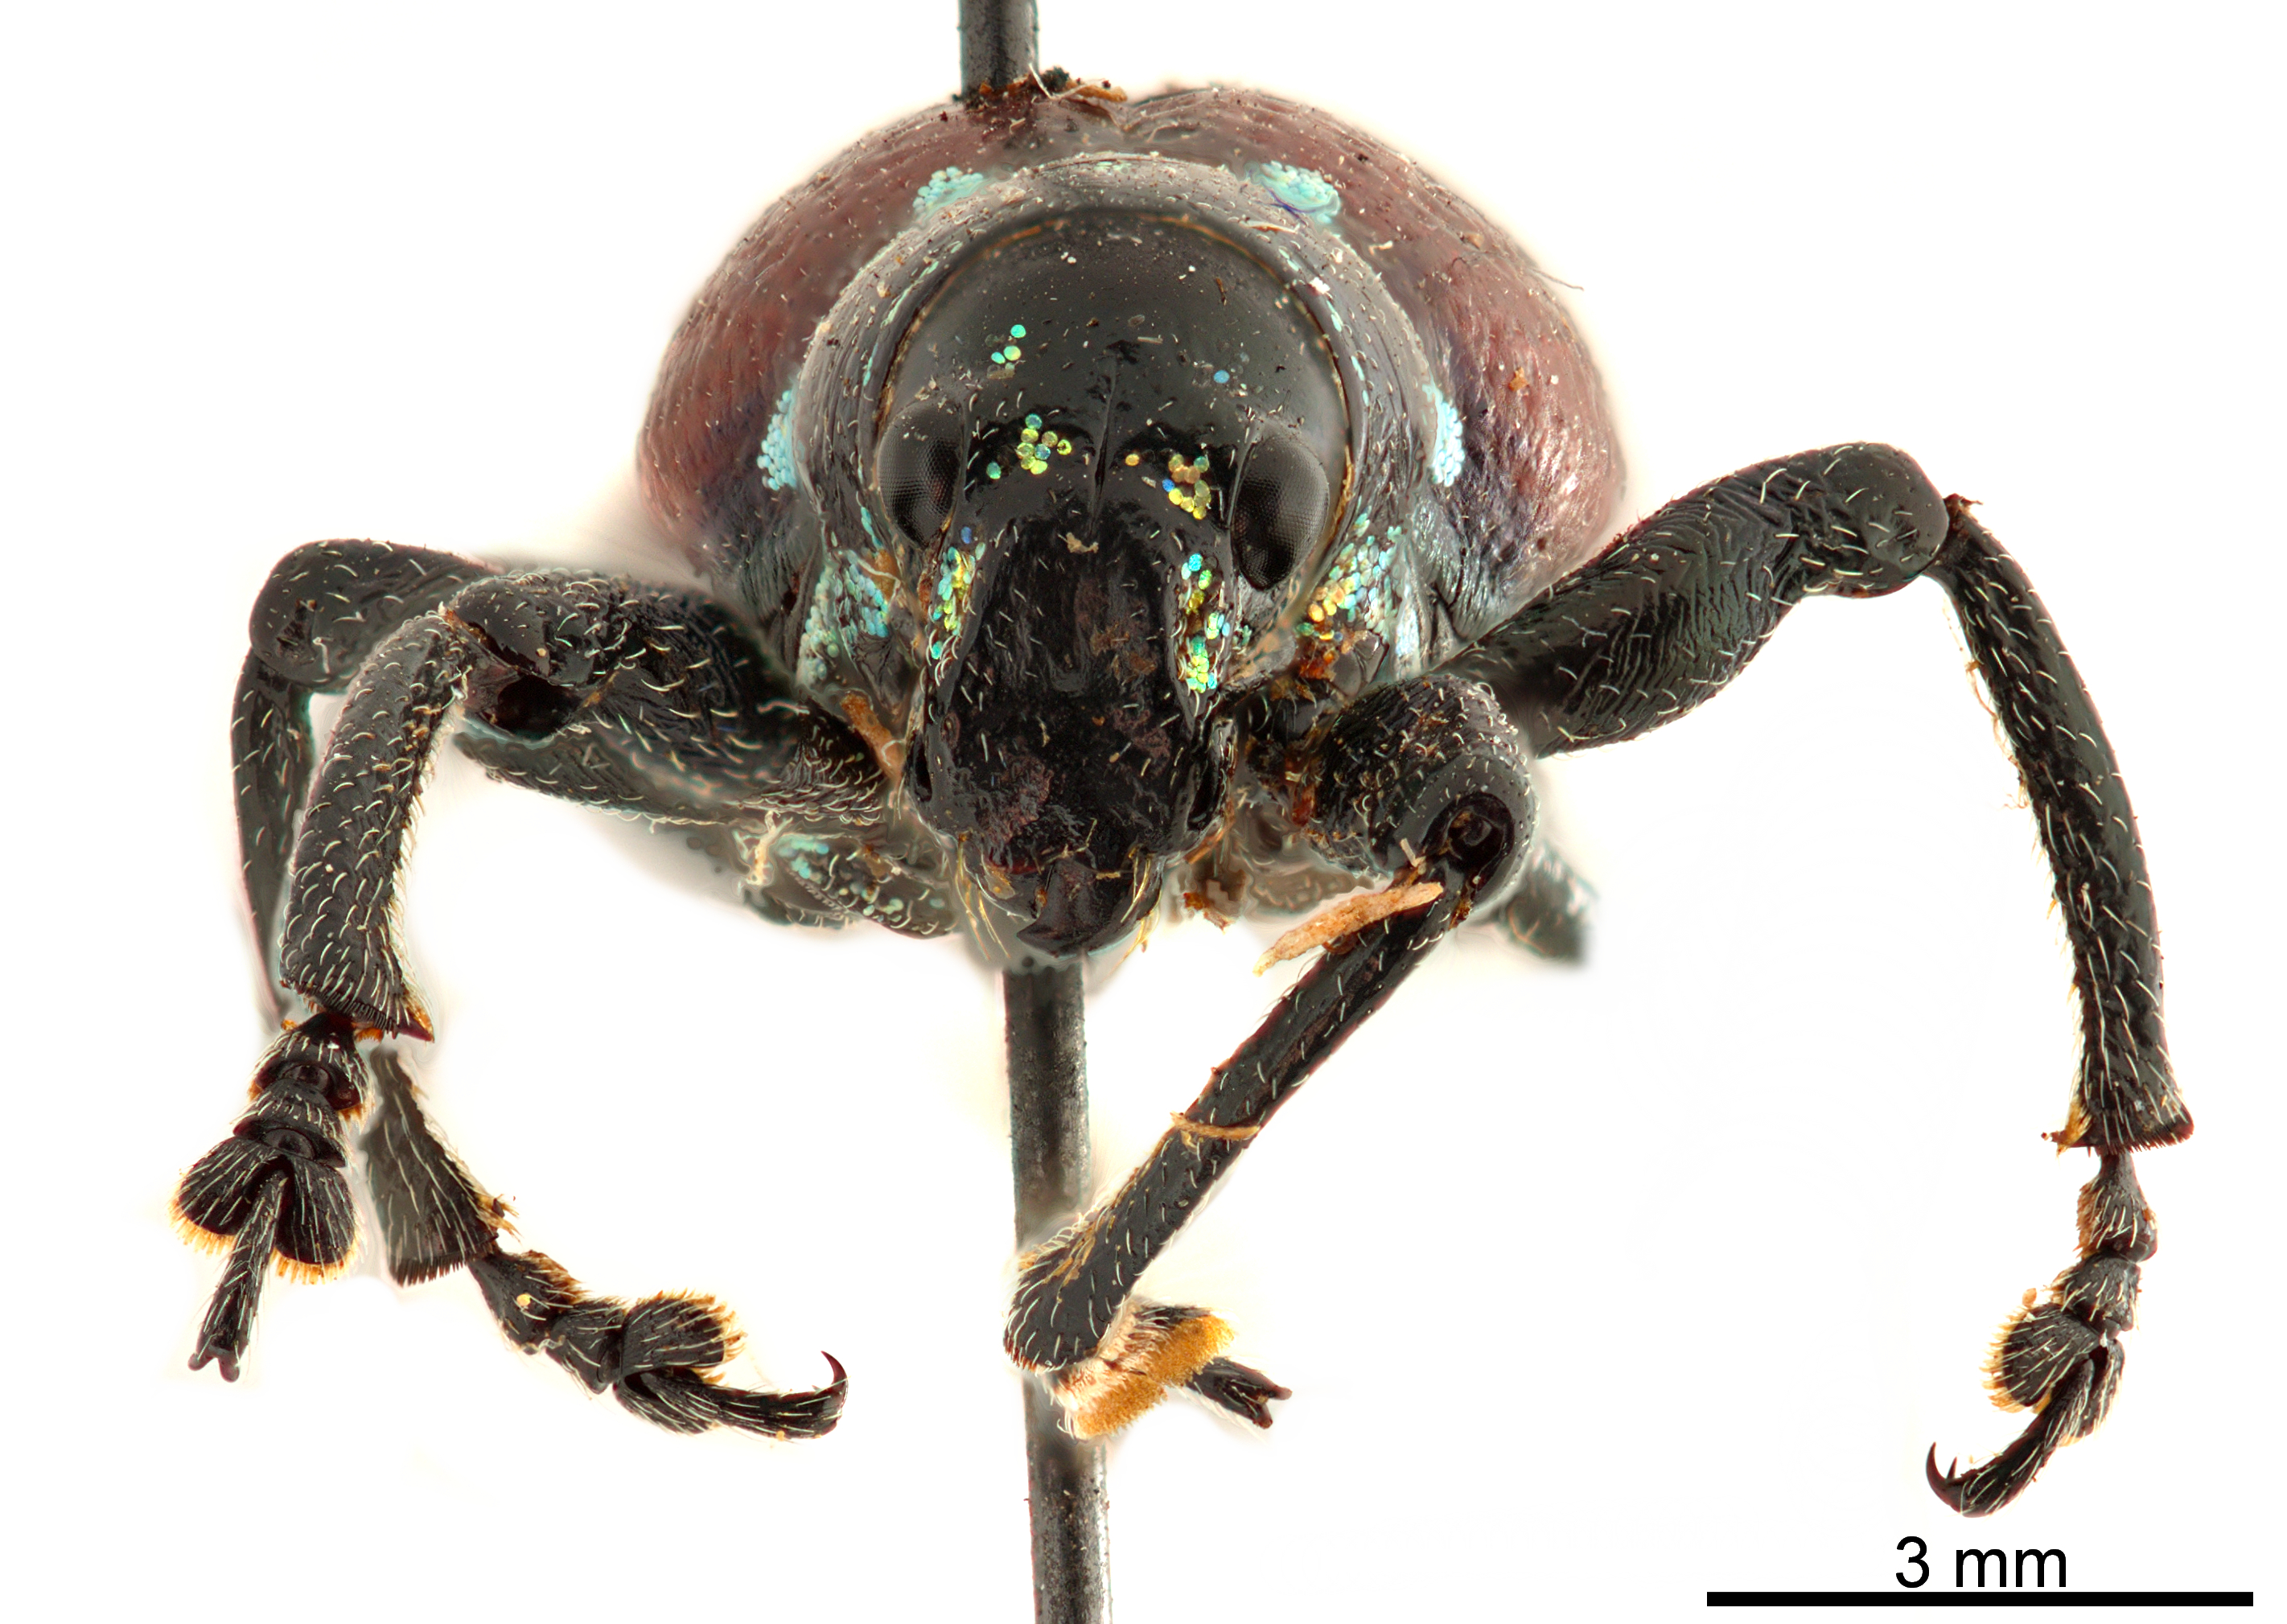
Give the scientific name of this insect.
Pantorhytes plutus
